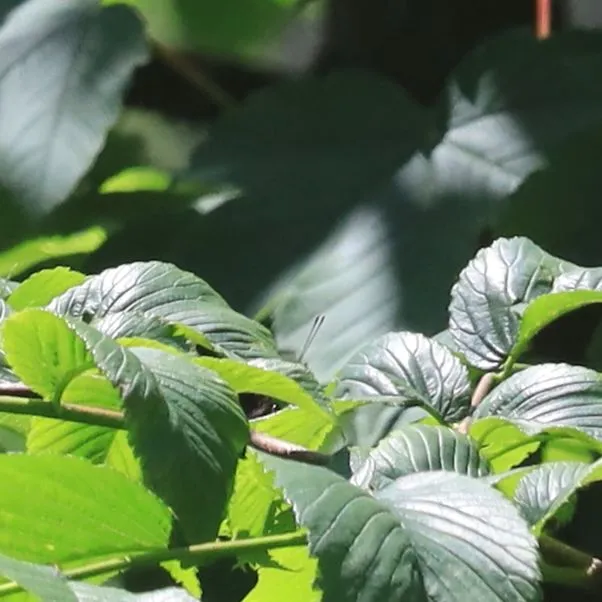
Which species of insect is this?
Nymphalis antiopa
